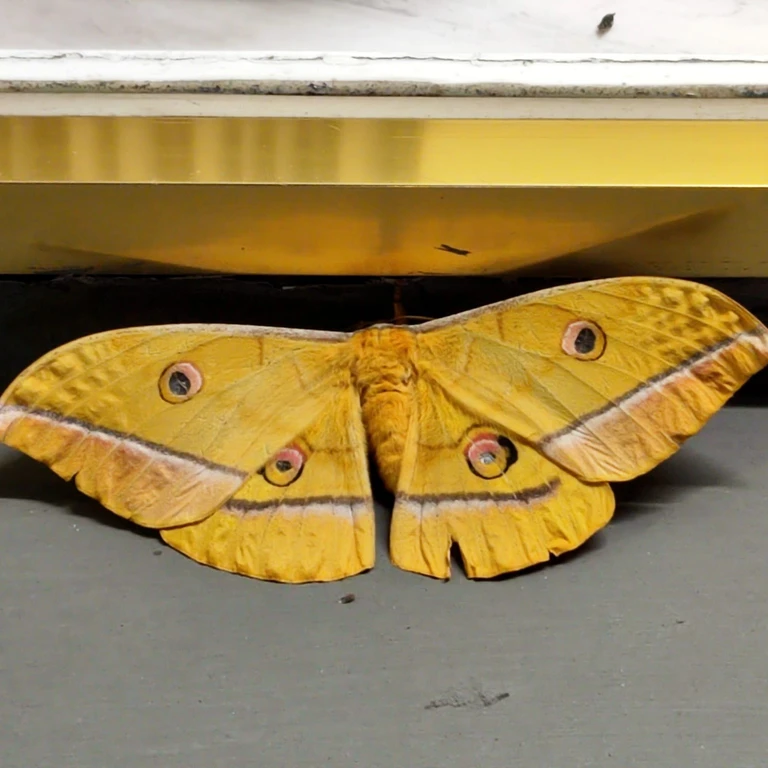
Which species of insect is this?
Antheraea yamamai
